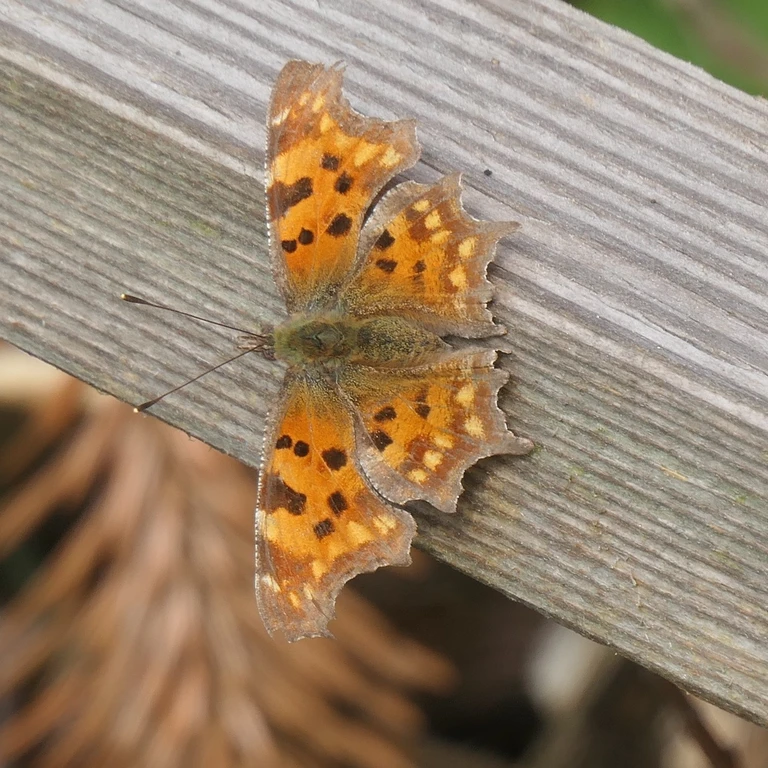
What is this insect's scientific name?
Polygonia c-album
